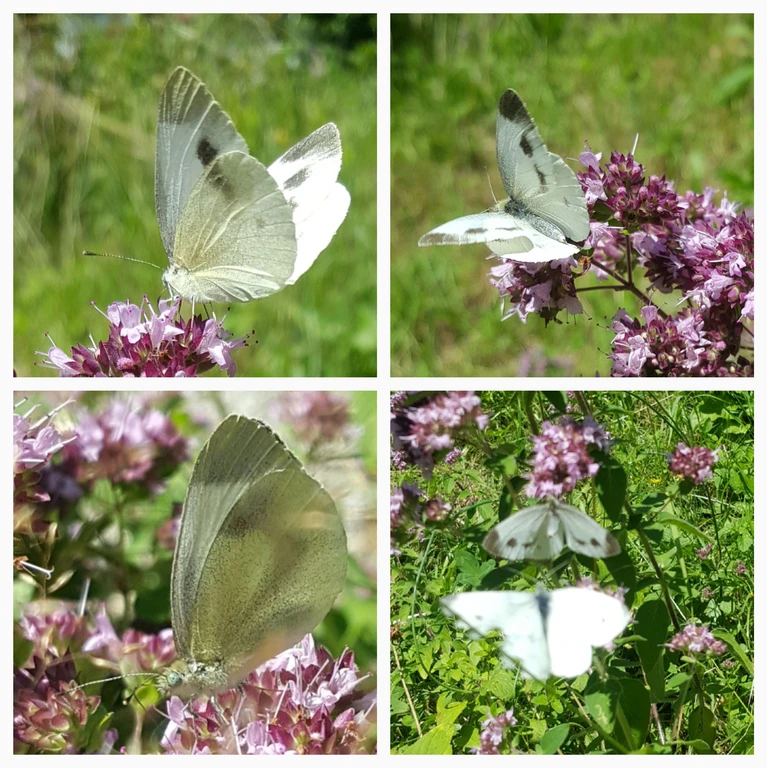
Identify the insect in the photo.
Pieris mannii
